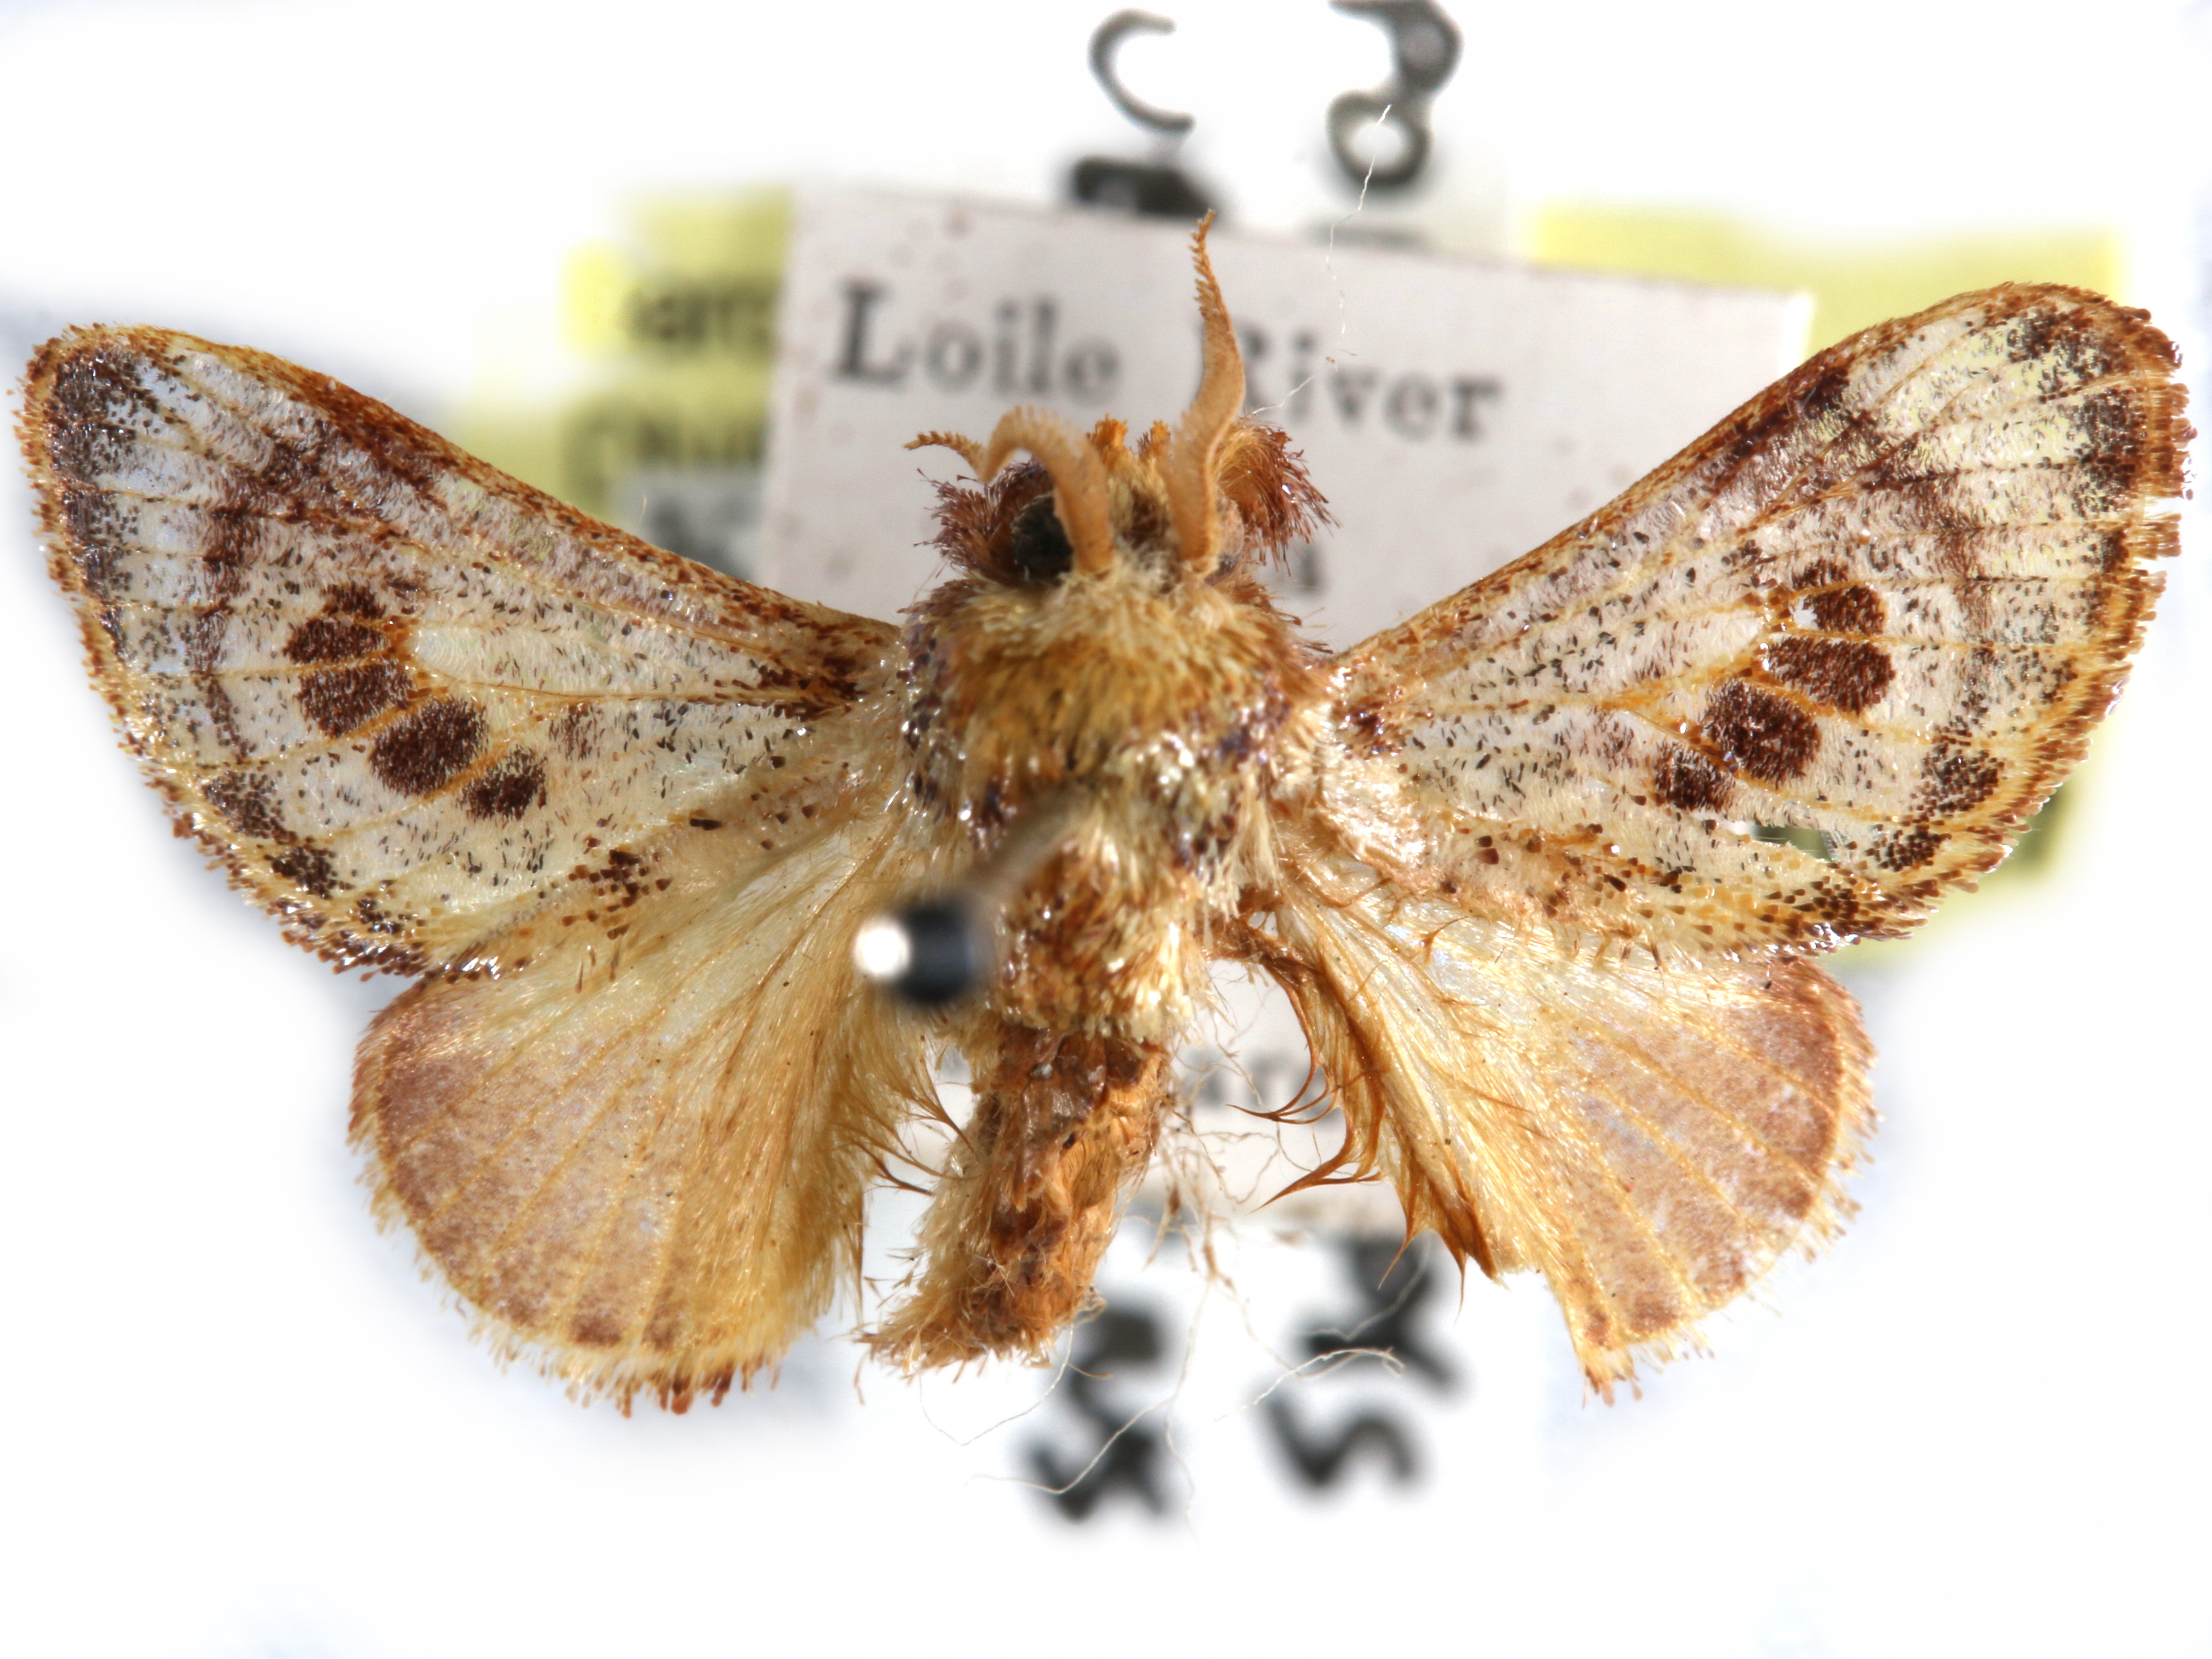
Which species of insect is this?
Sporetolepis subpellucens
